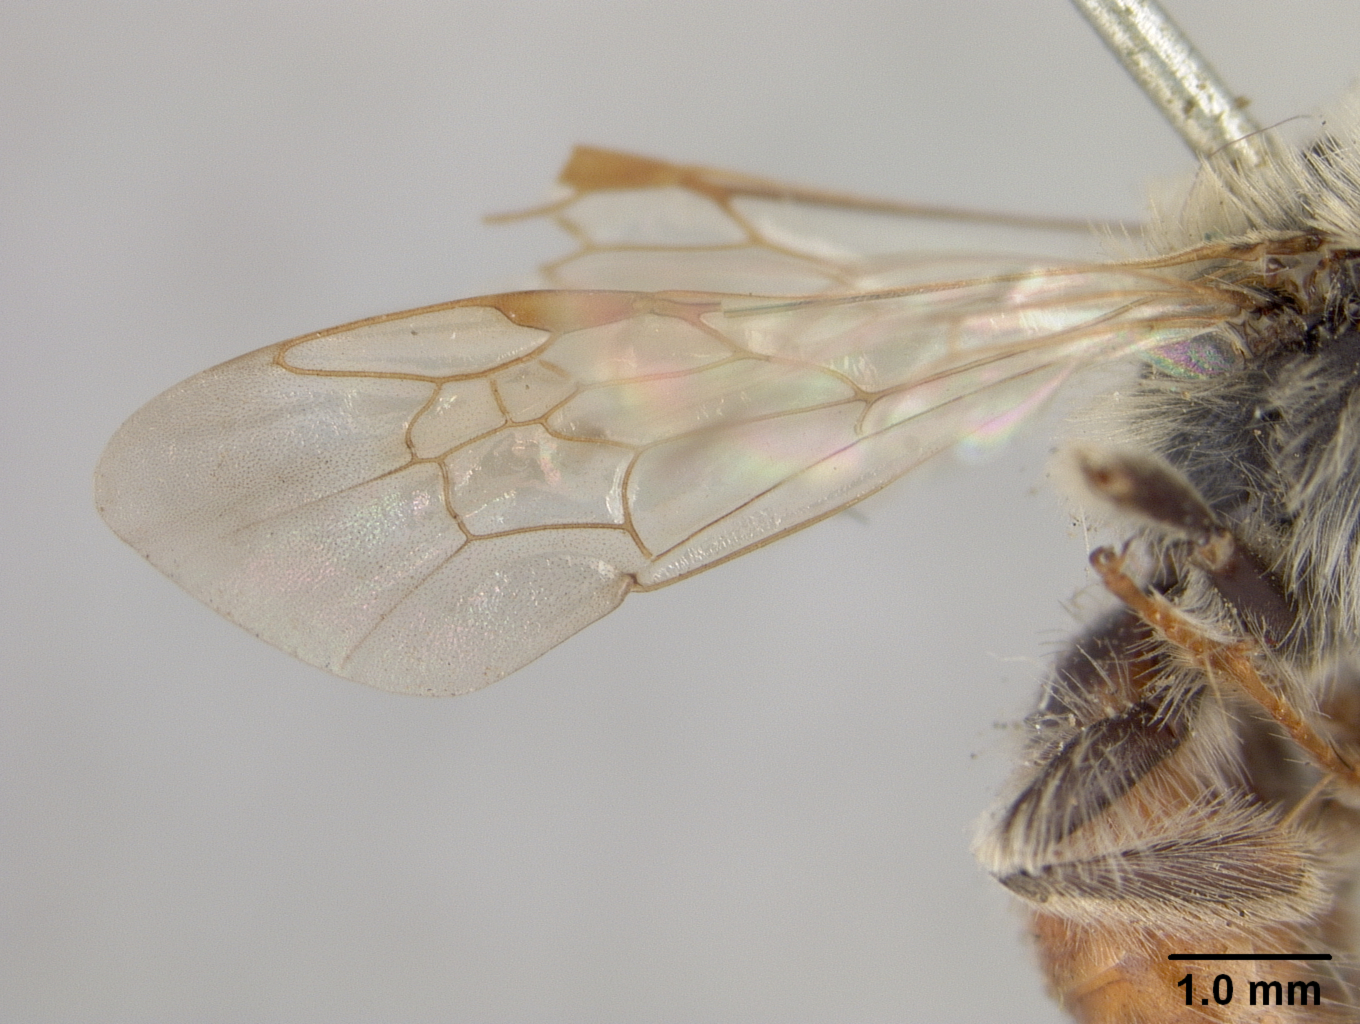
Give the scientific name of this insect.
Cilissa erythrogaster
